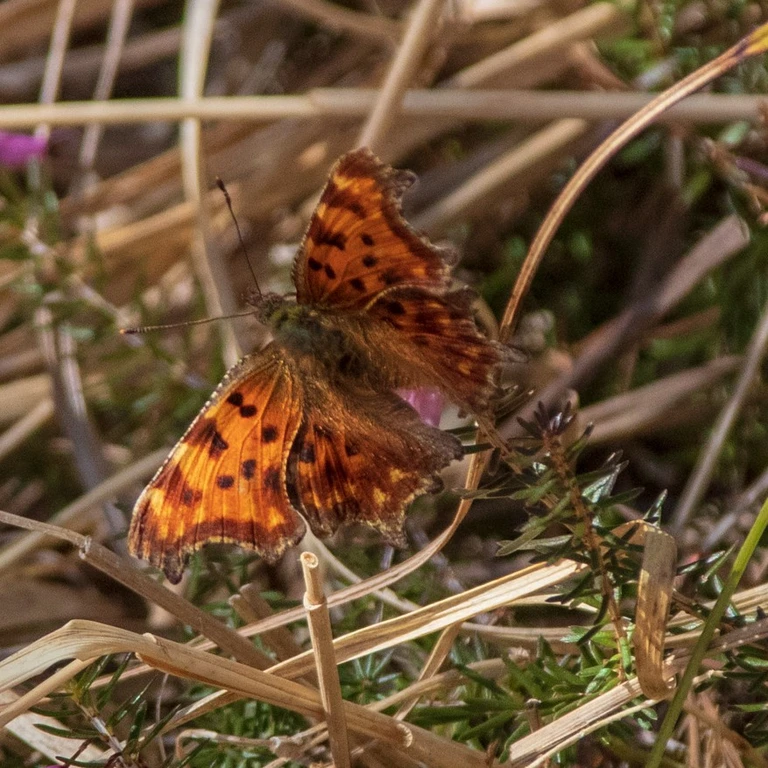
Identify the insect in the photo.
Polygonia c-album
